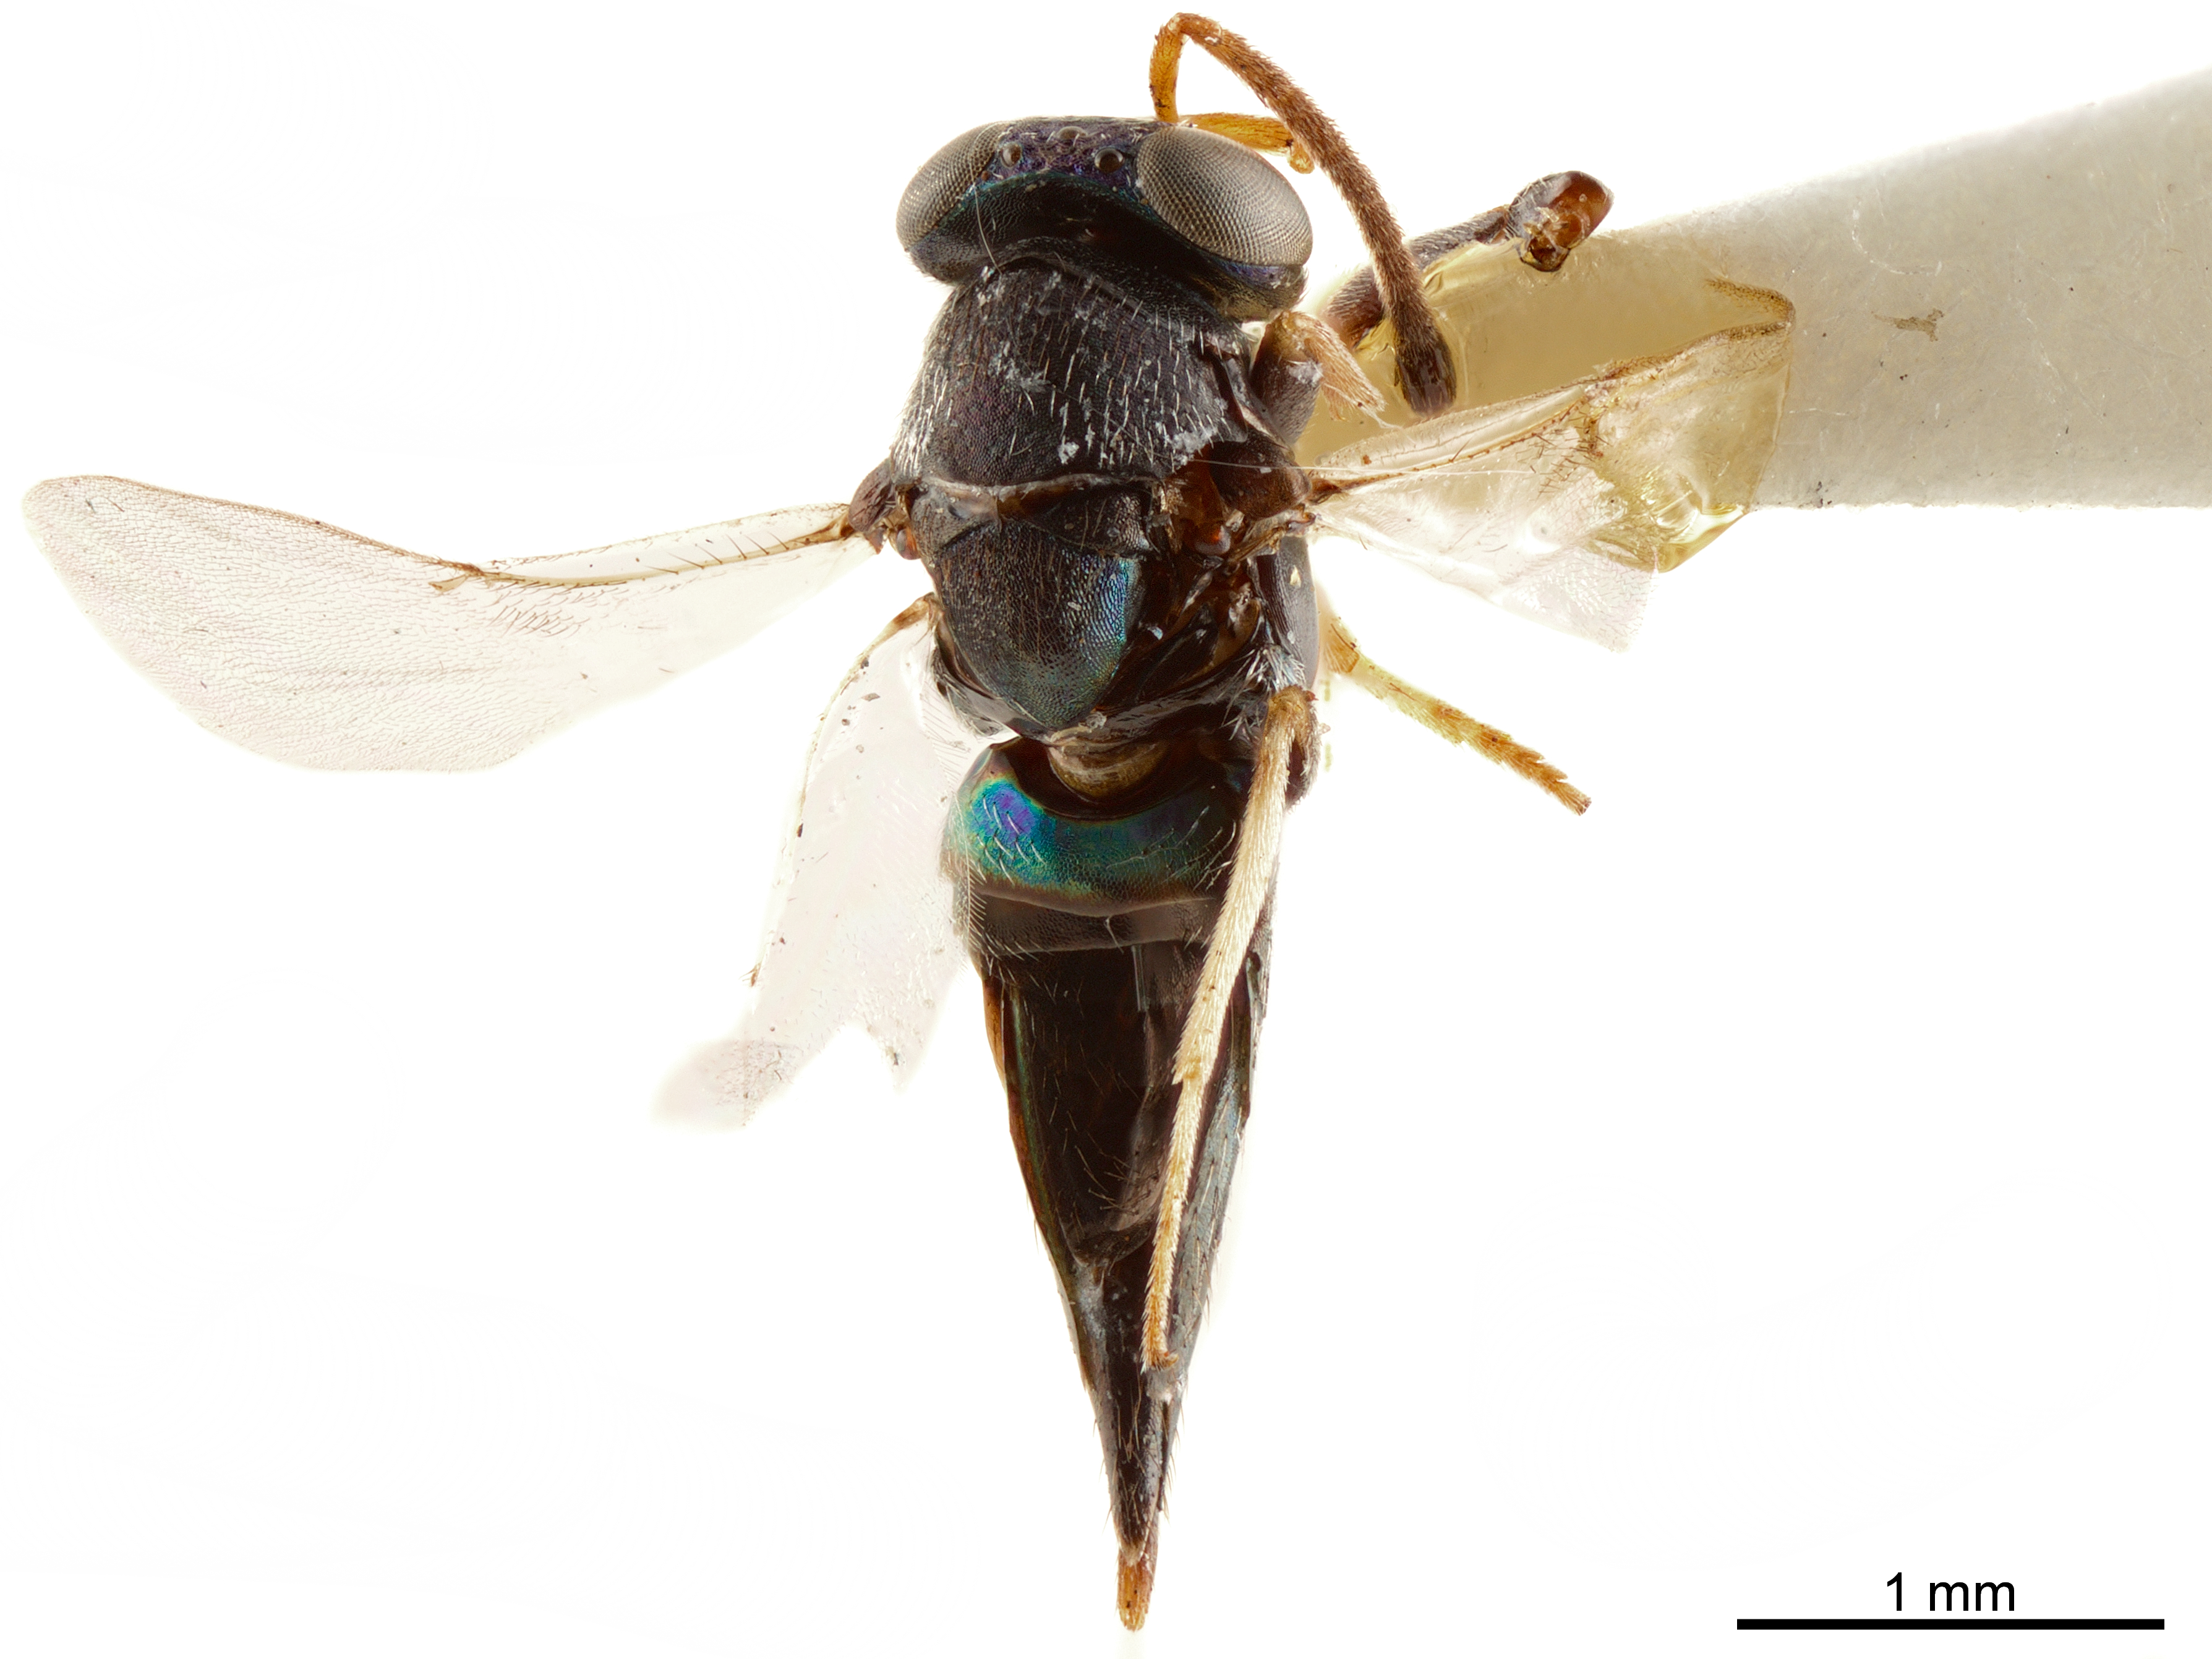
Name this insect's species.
Bothriophryne fuscicornis
